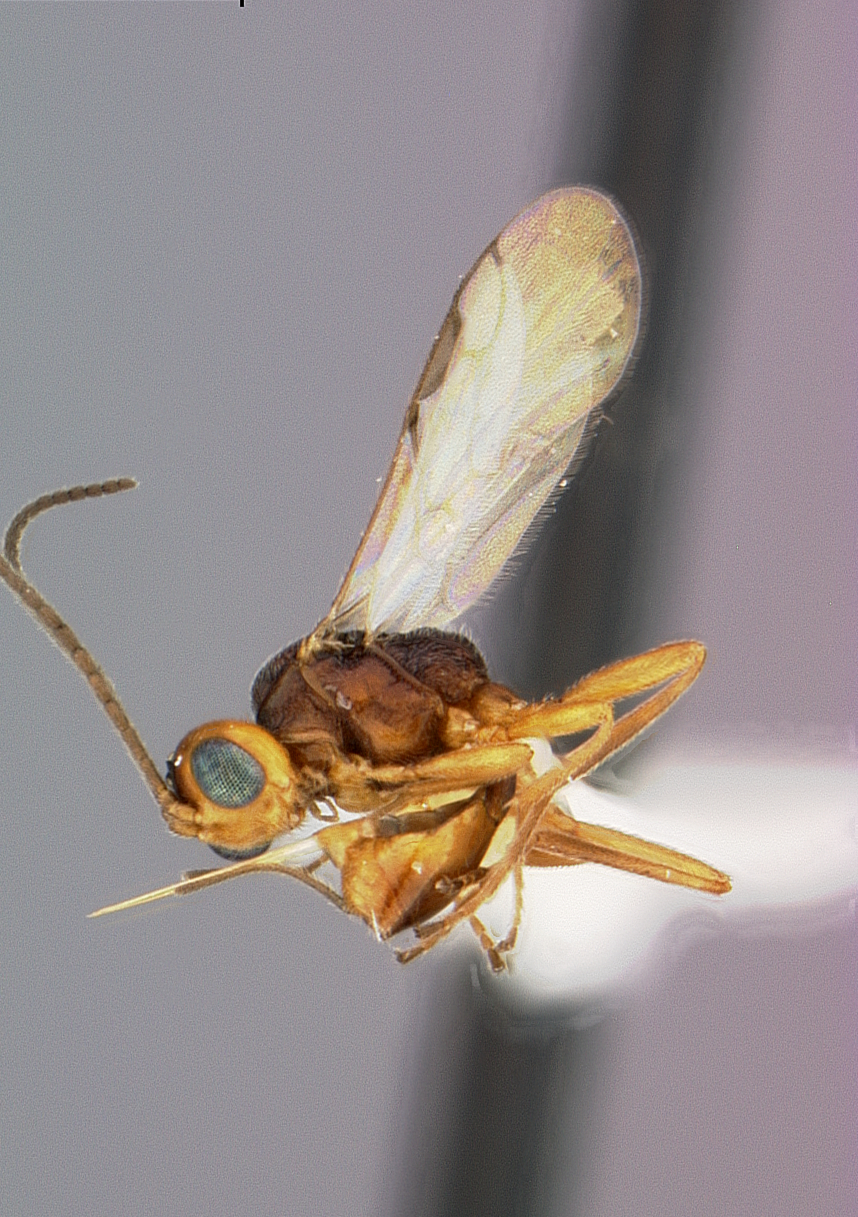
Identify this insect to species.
Microctonus amaraphagus
